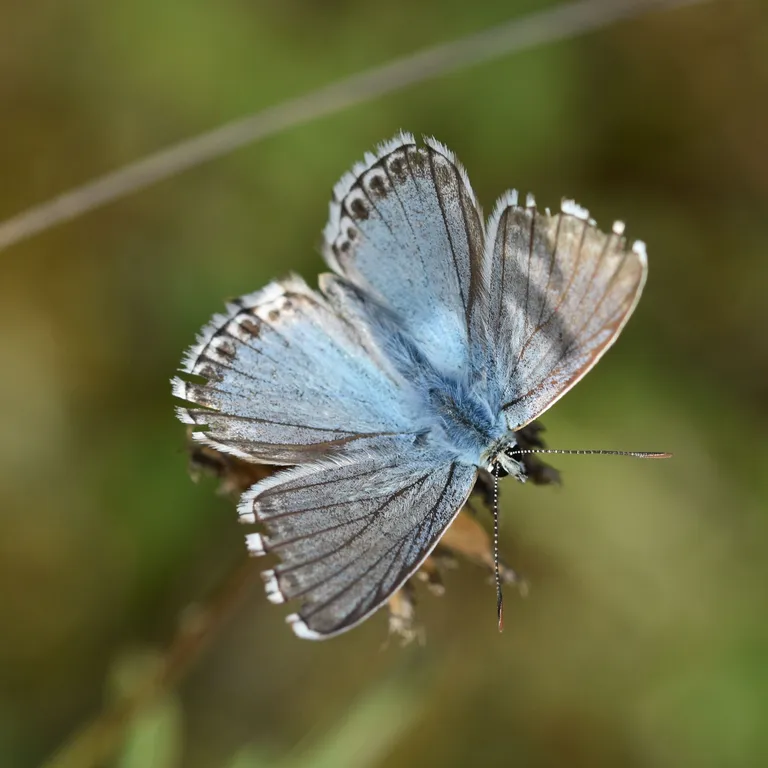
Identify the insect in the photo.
Lysandra coridon
